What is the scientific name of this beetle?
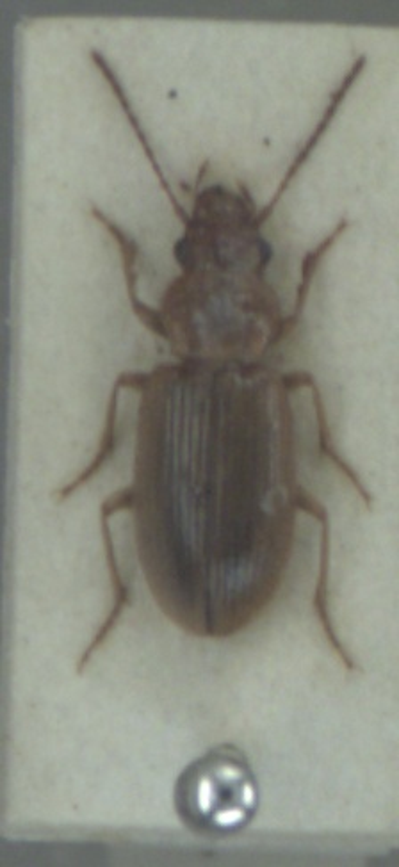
Dicheirotrichus gustavii
